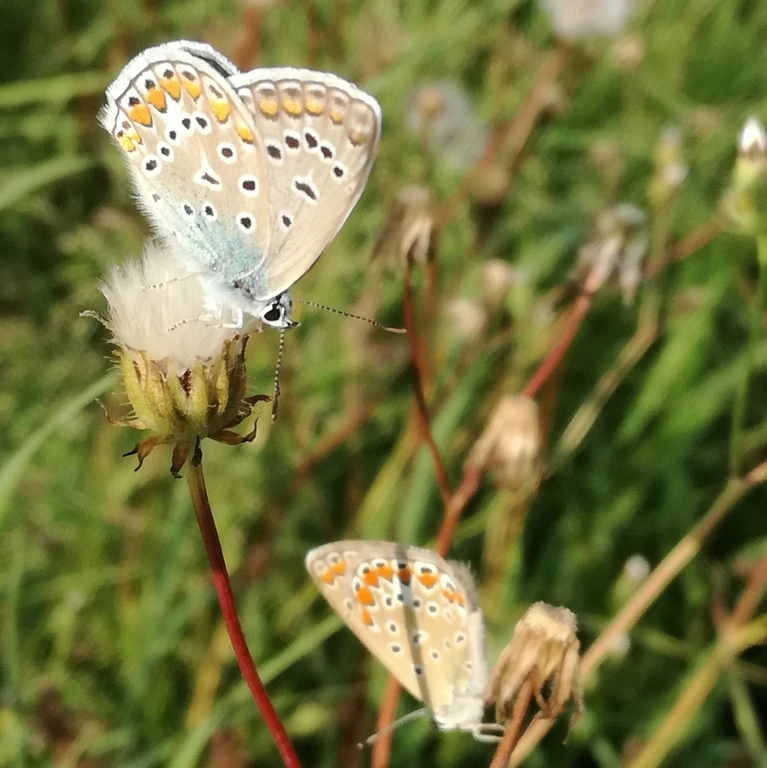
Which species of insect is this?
Polyommatus icarus
